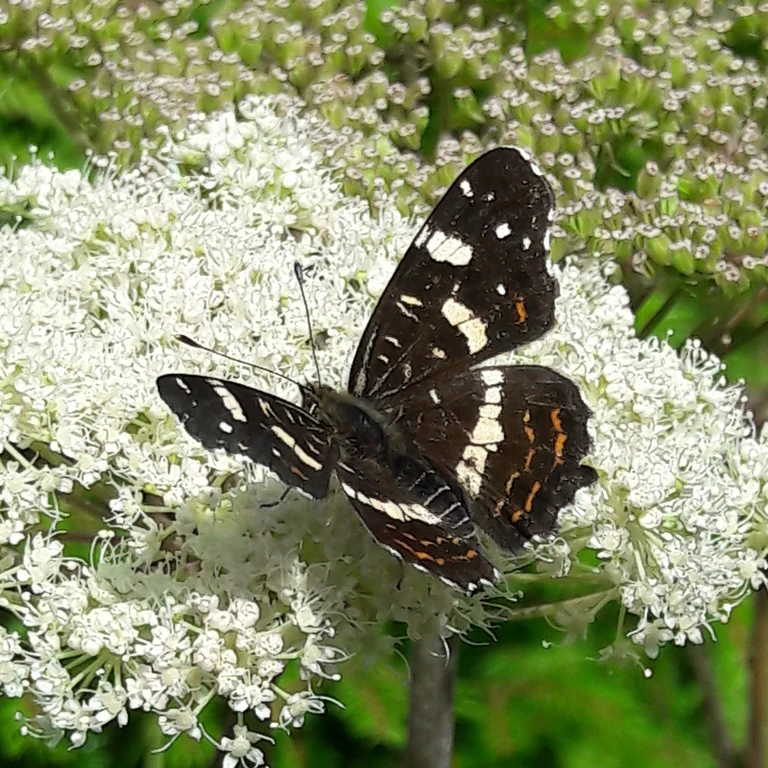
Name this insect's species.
Araschnia levana
